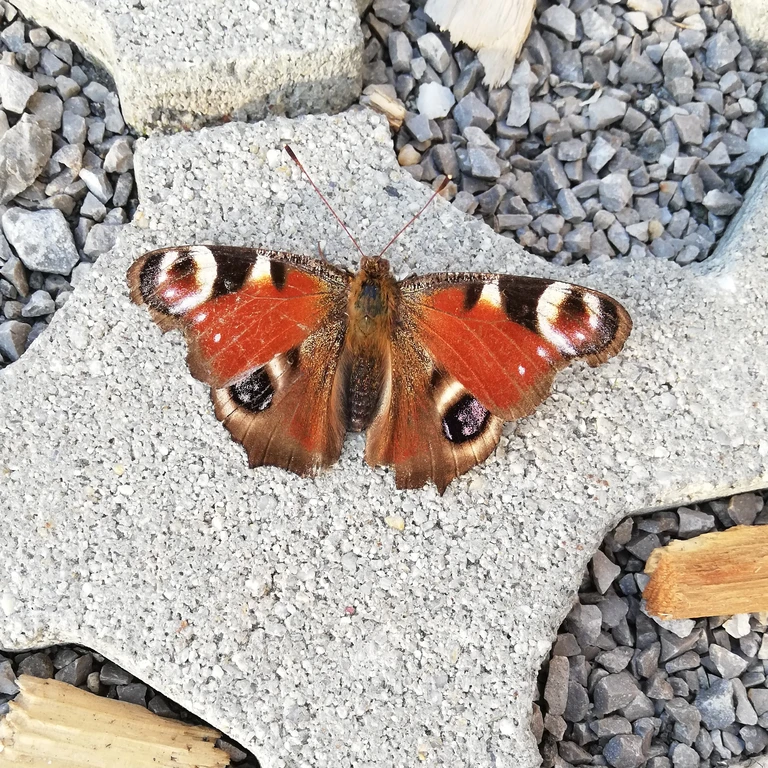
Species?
Aglais io
